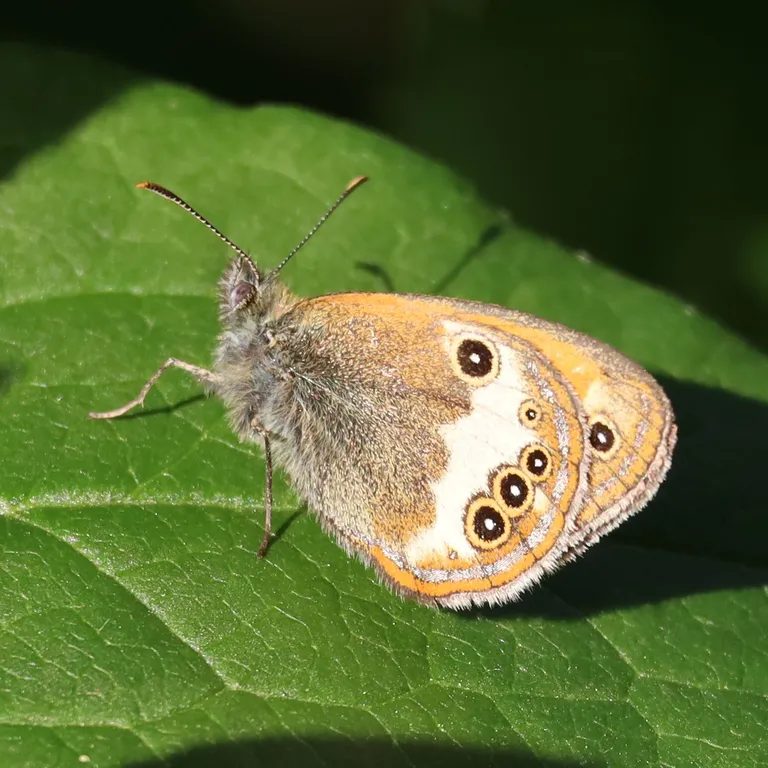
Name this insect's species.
Coenonympha arcania
